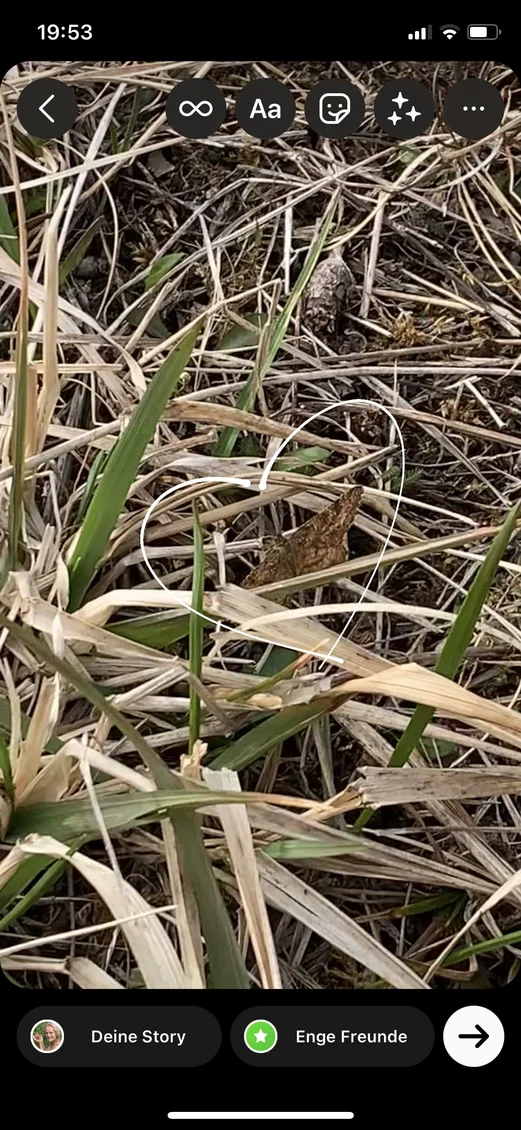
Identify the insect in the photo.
Ematurga atomaria
